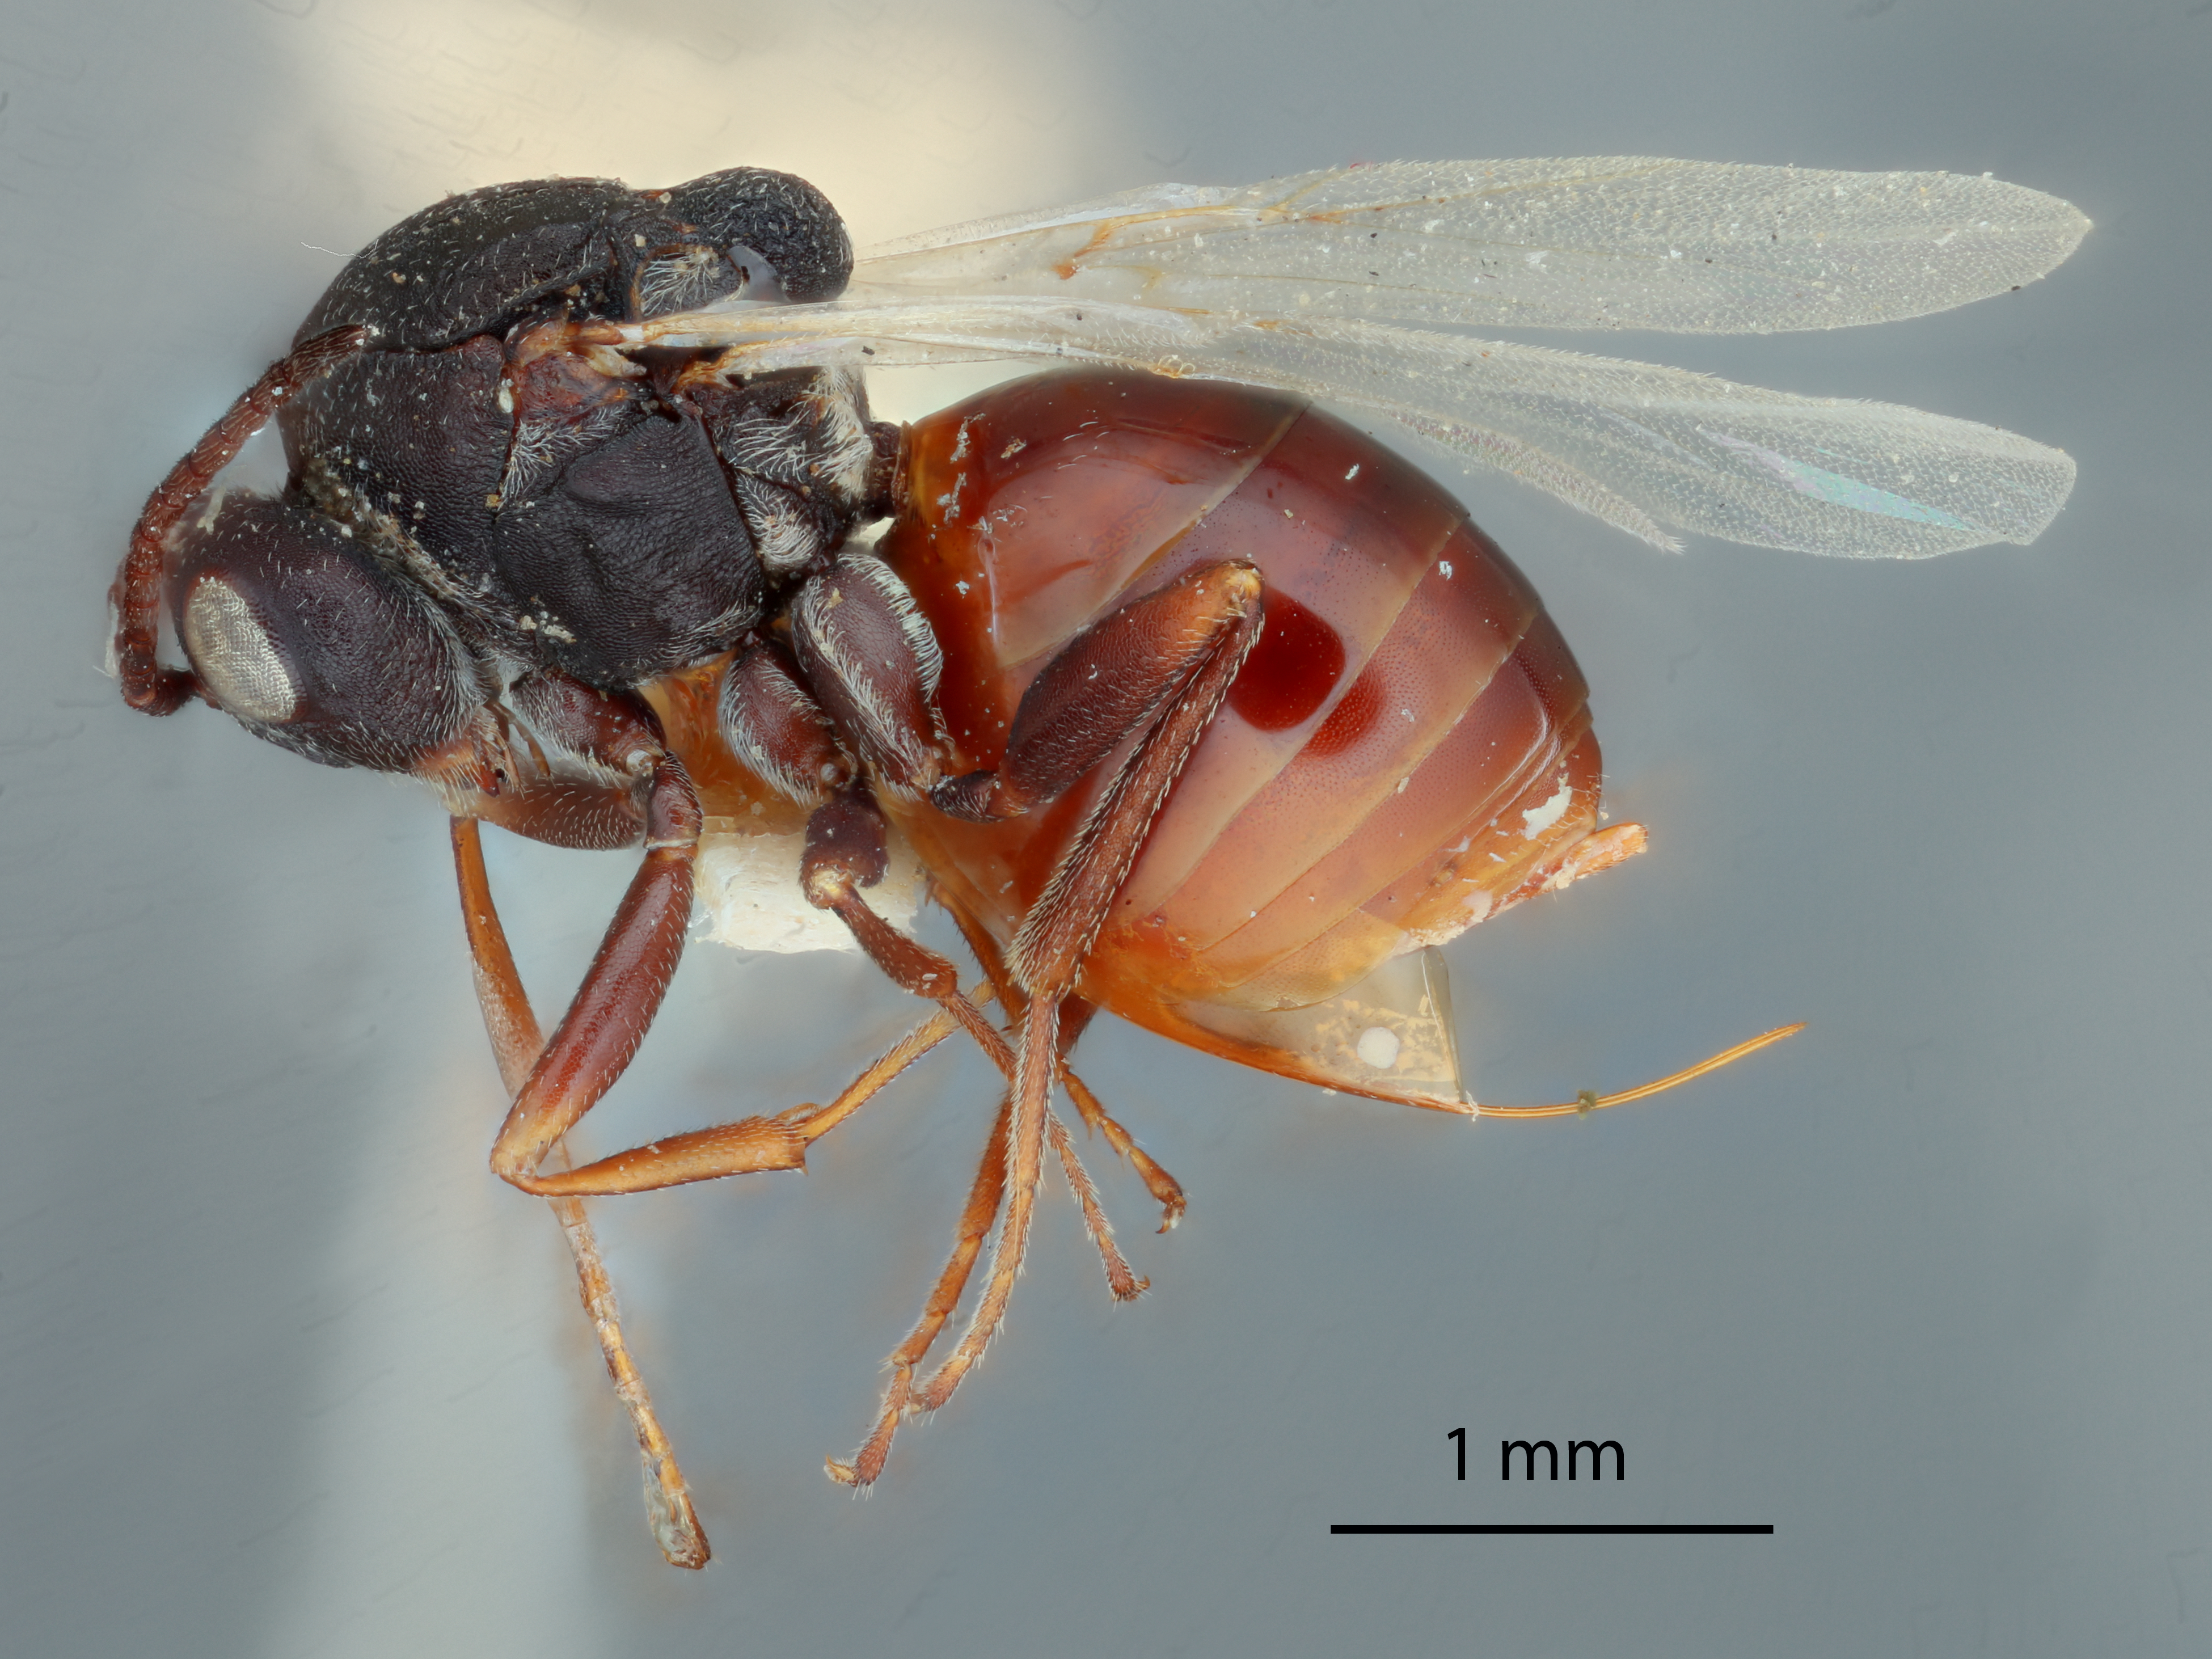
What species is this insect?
Antistrophus laciniatus
